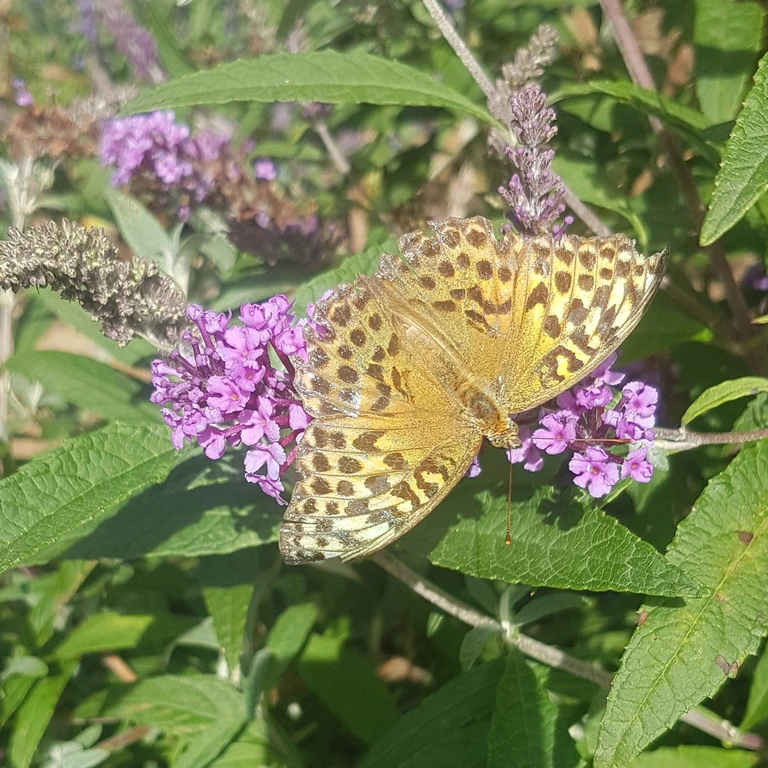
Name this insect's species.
Argynnis paphia
